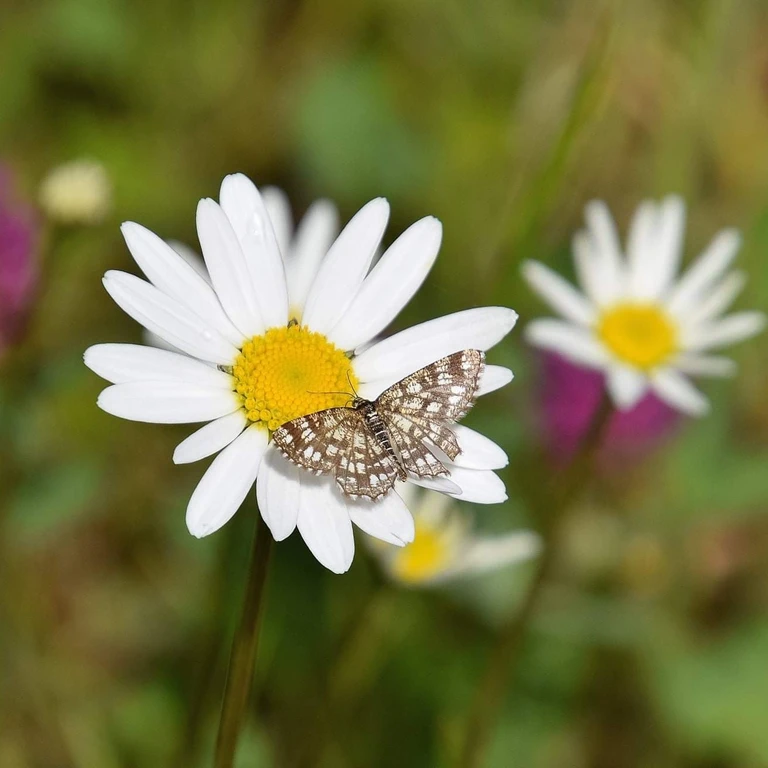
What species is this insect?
Chiasmia clathrata
